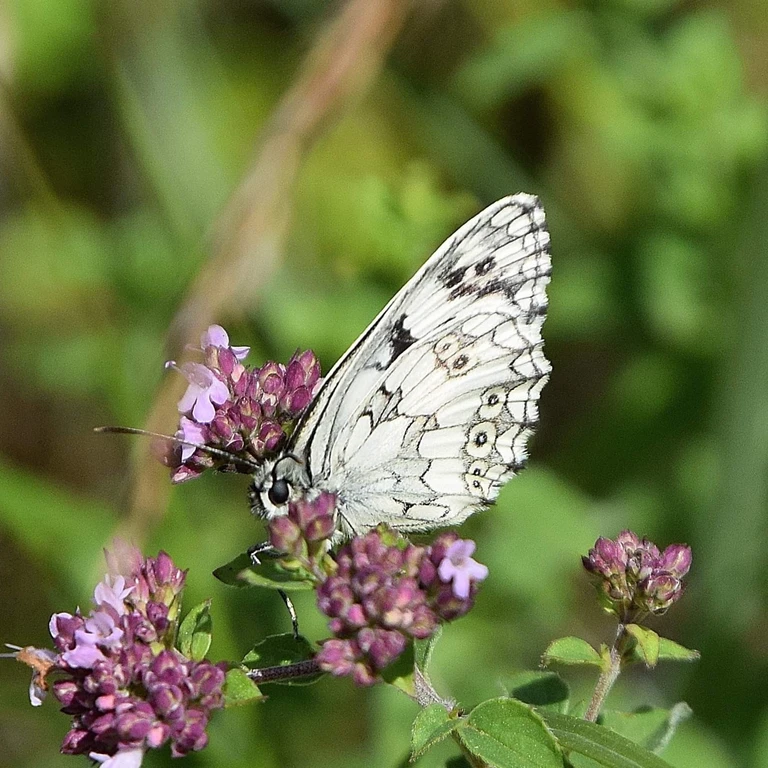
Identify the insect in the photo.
Melanargia galathea
